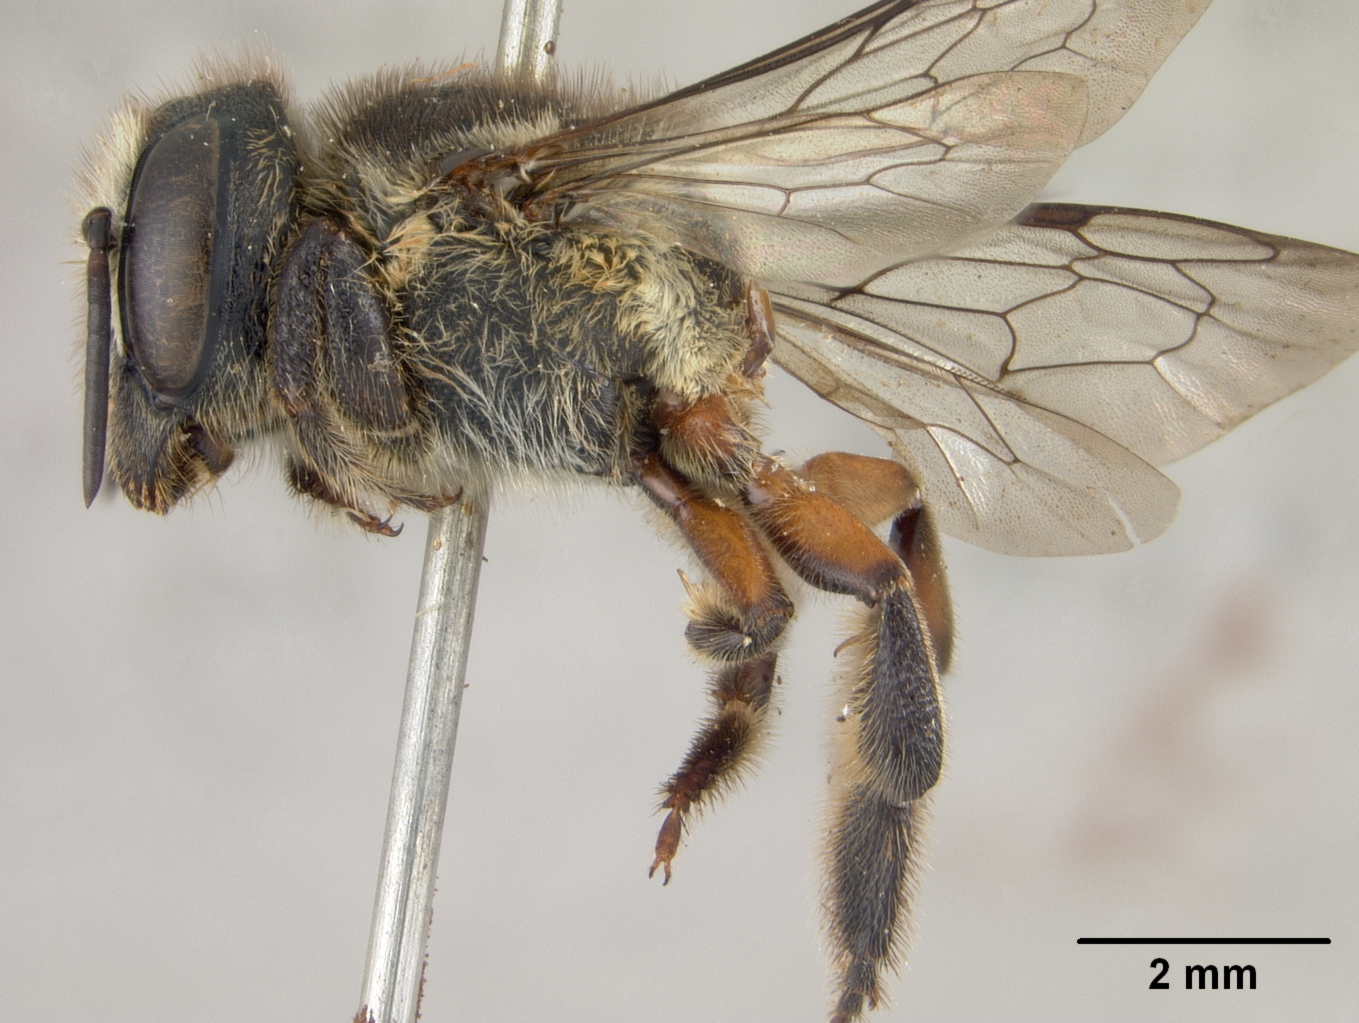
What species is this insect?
Megachile ocellifera
